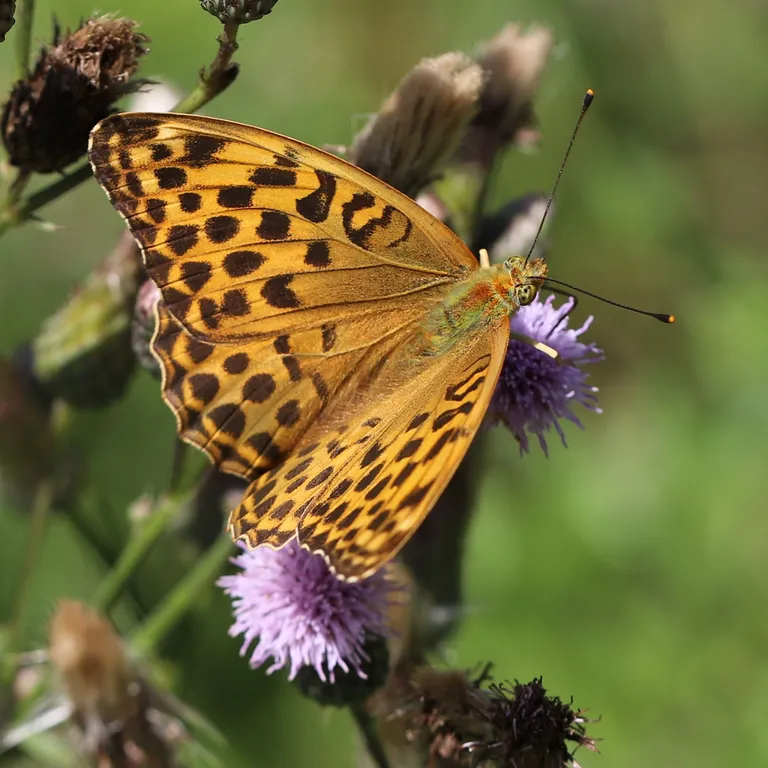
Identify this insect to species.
Argynnis paphia
